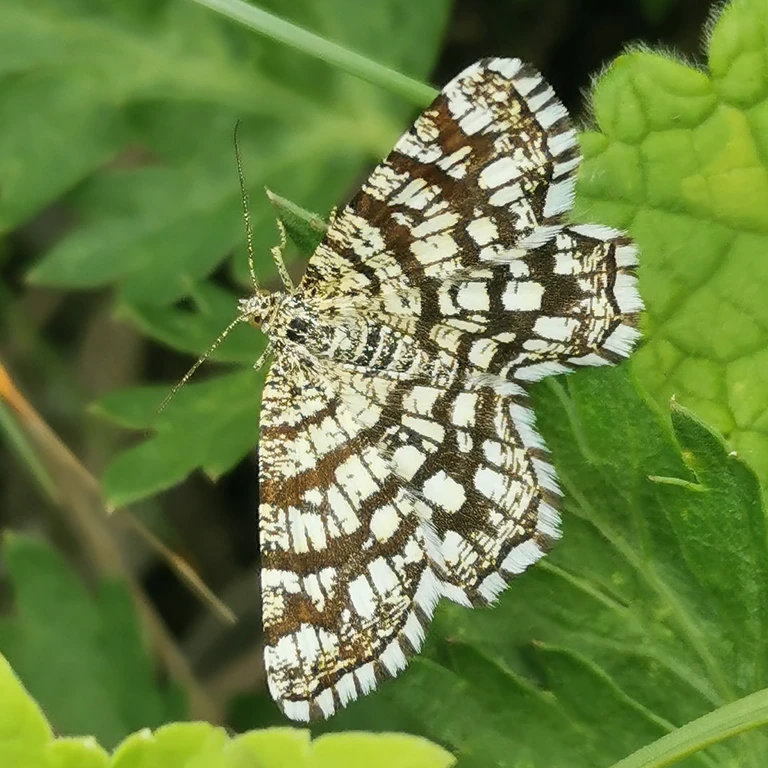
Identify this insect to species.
Chiasmia clathrata
